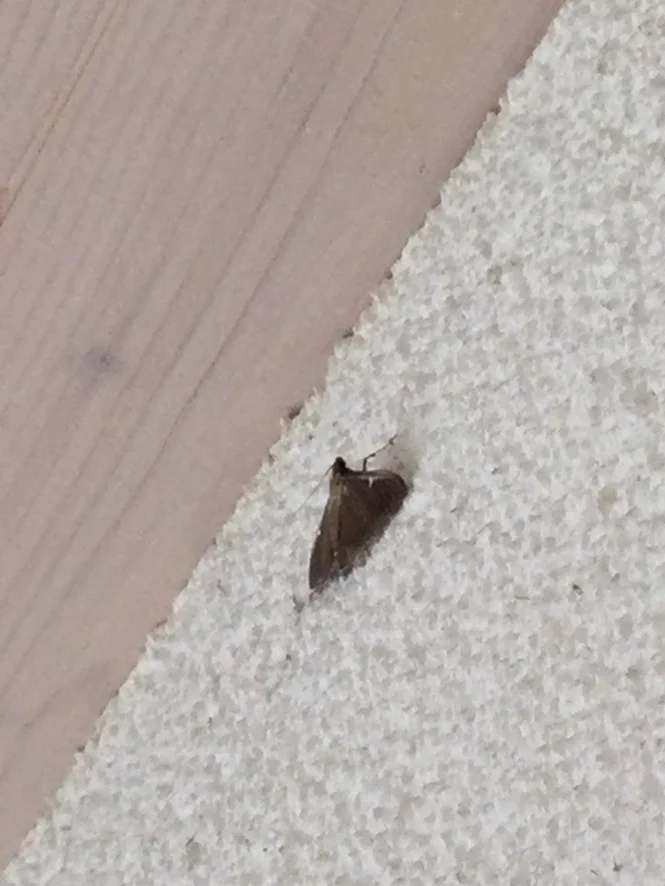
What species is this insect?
Cydalima perspectalis
